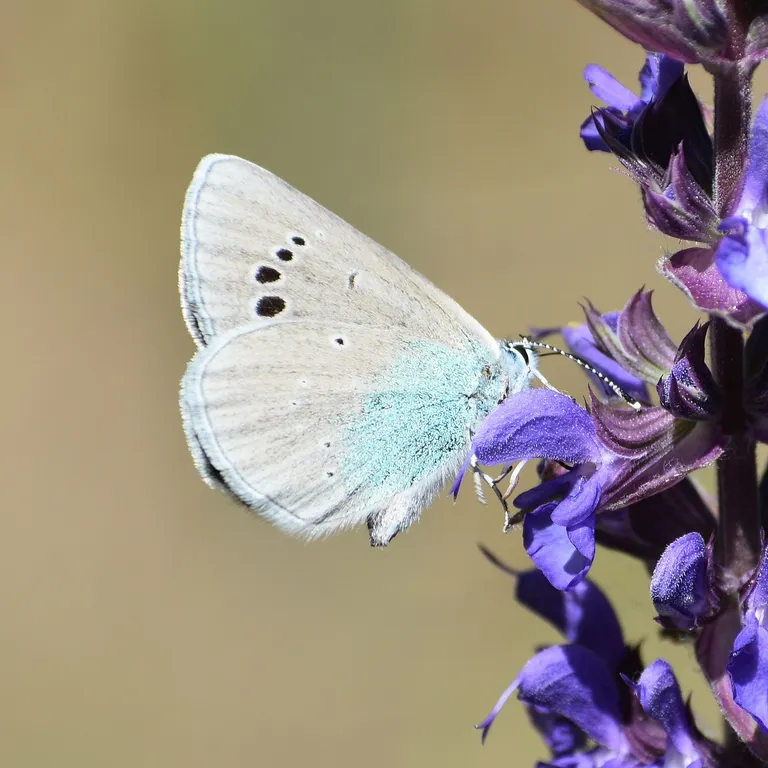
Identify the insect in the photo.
Glaucopsyche alexis
